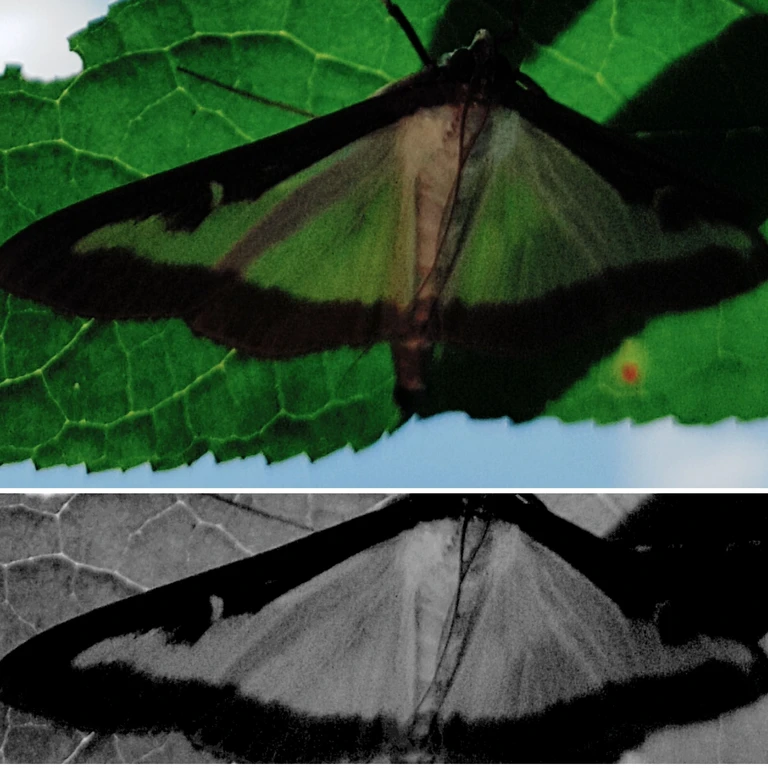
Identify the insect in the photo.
Cydalima perspectalis
